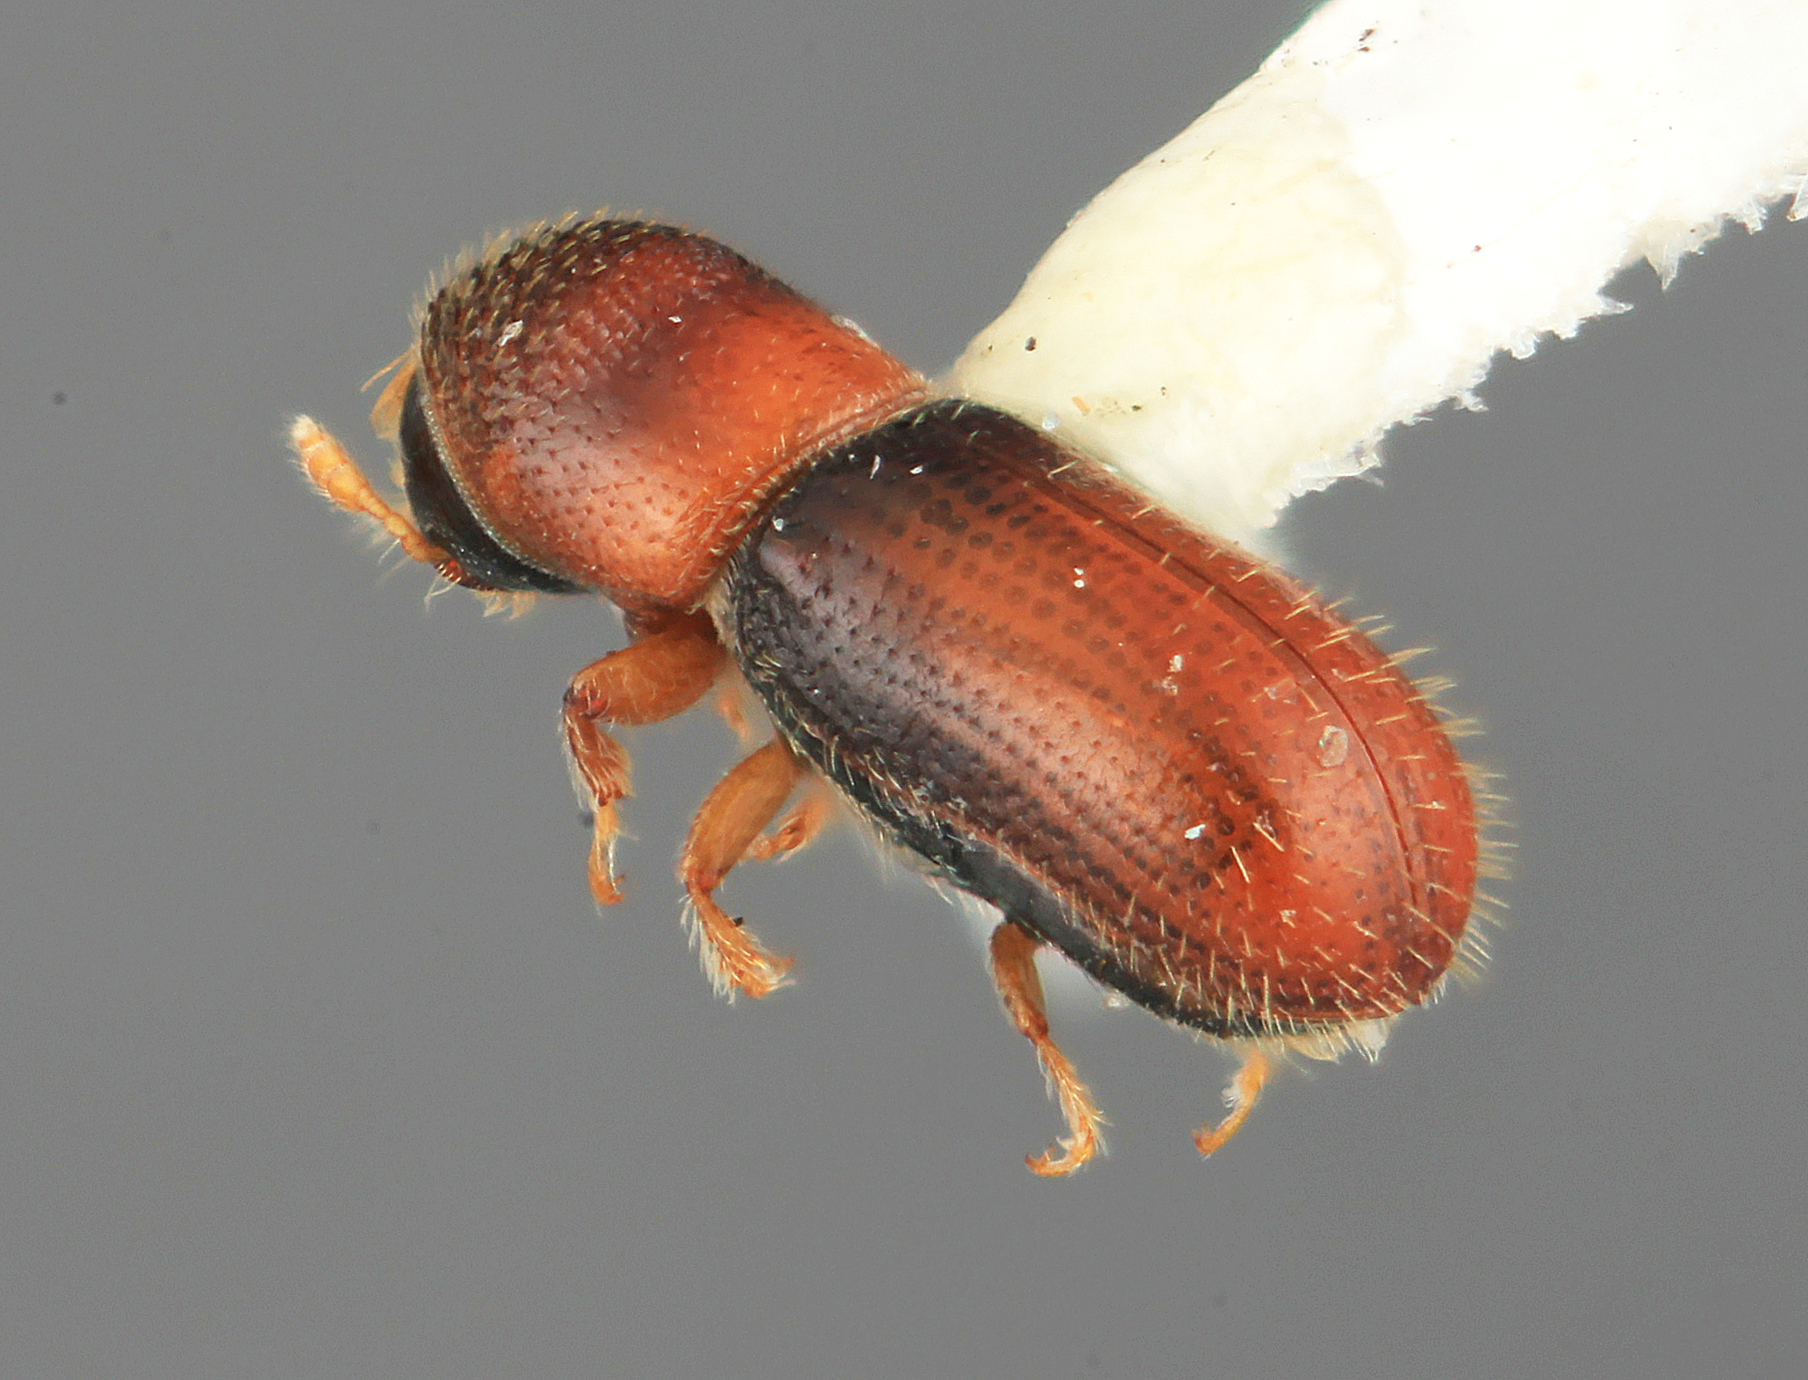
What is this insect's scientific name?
Pseudopityophthorus singularis
